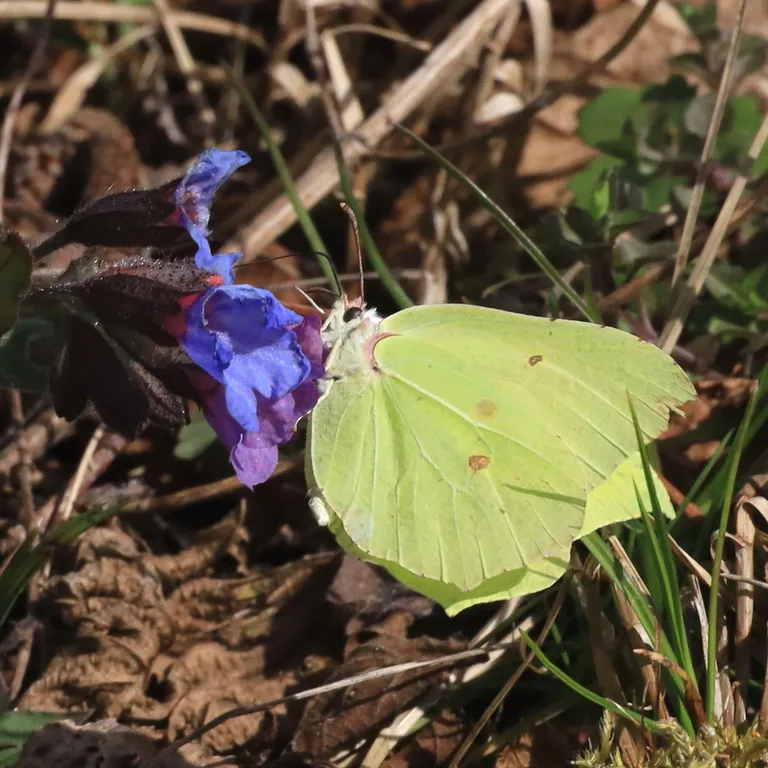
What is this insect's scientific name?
Gonepteryx rhamni
